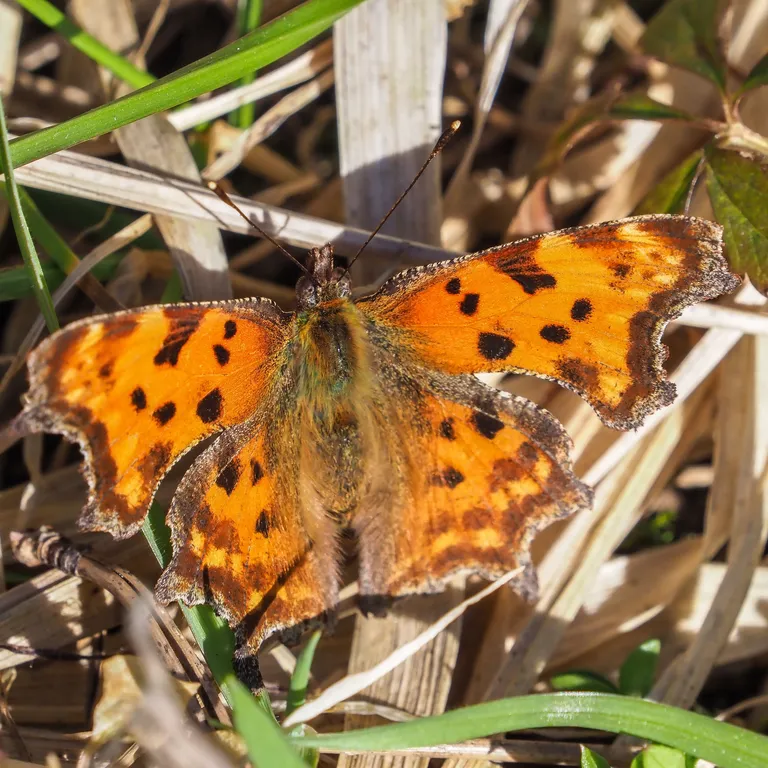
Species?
Polygonia c-album
